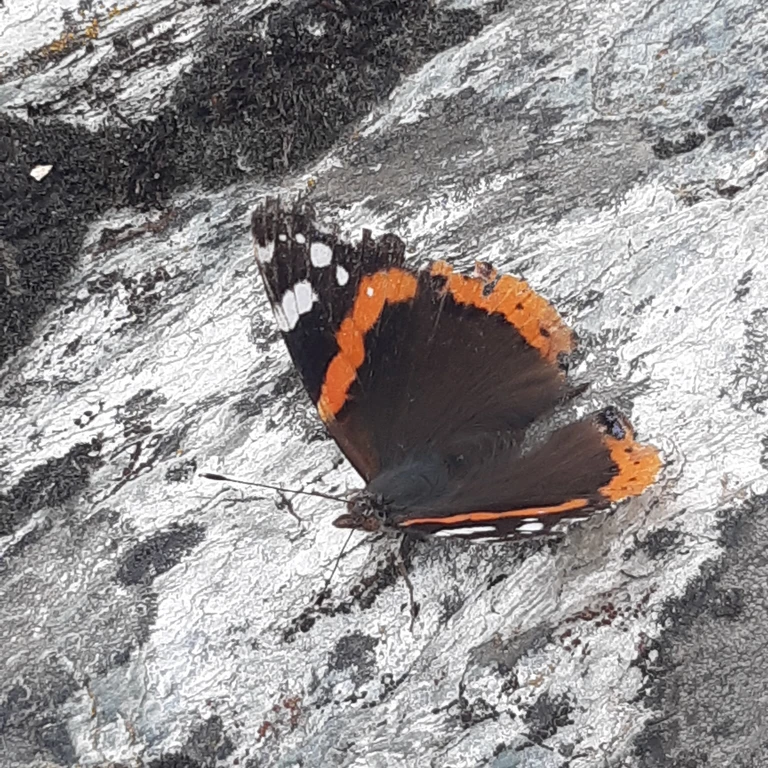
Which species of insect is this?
Vanessa atalanta
